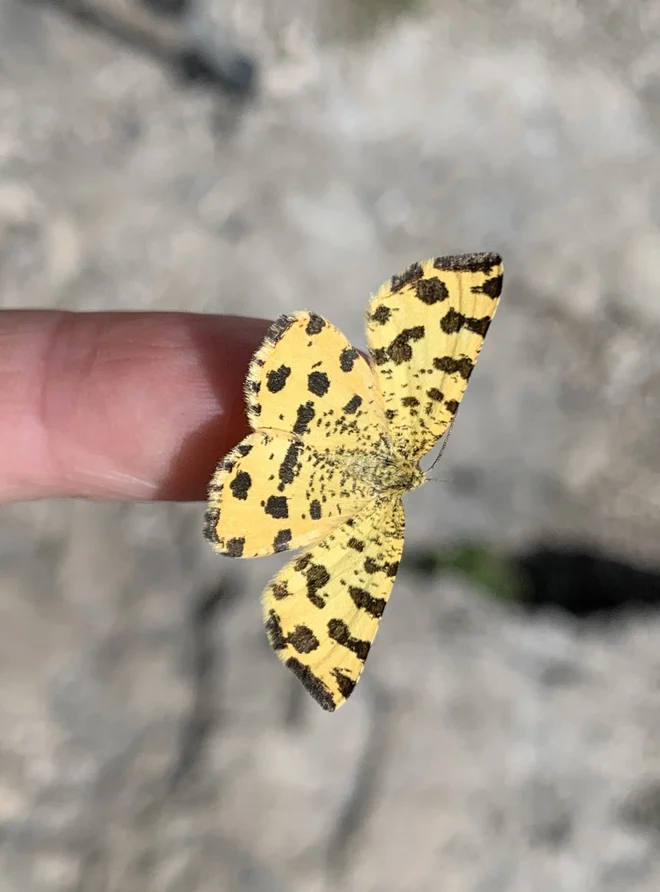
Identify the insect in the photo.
Pseudopanthera macularia
